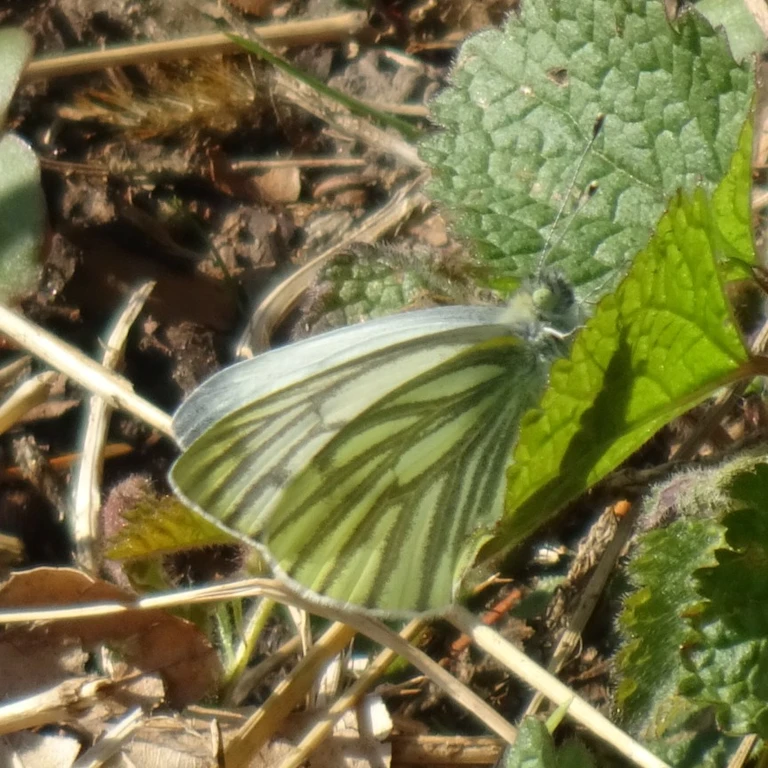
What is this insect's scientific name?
Pieris napi
